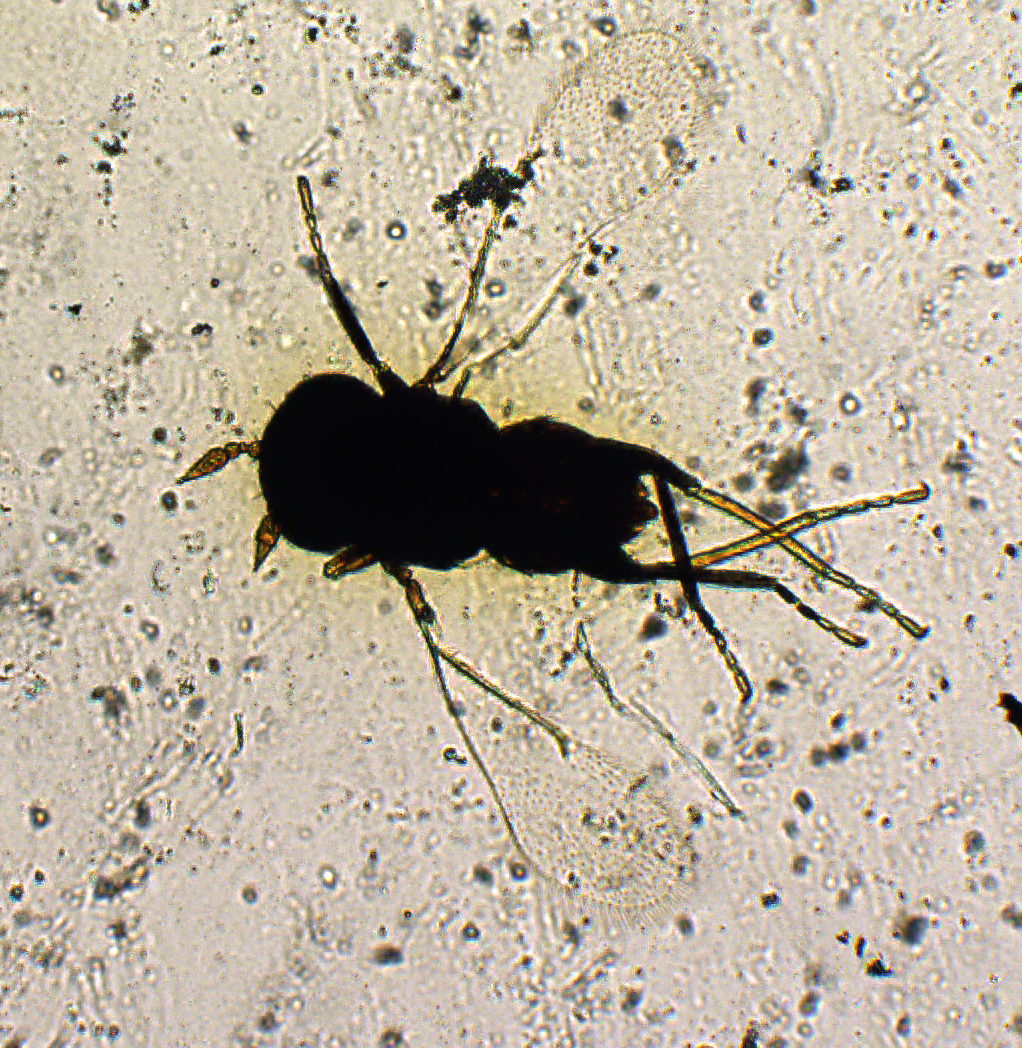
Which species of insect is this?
Cardiogaster hyalina
